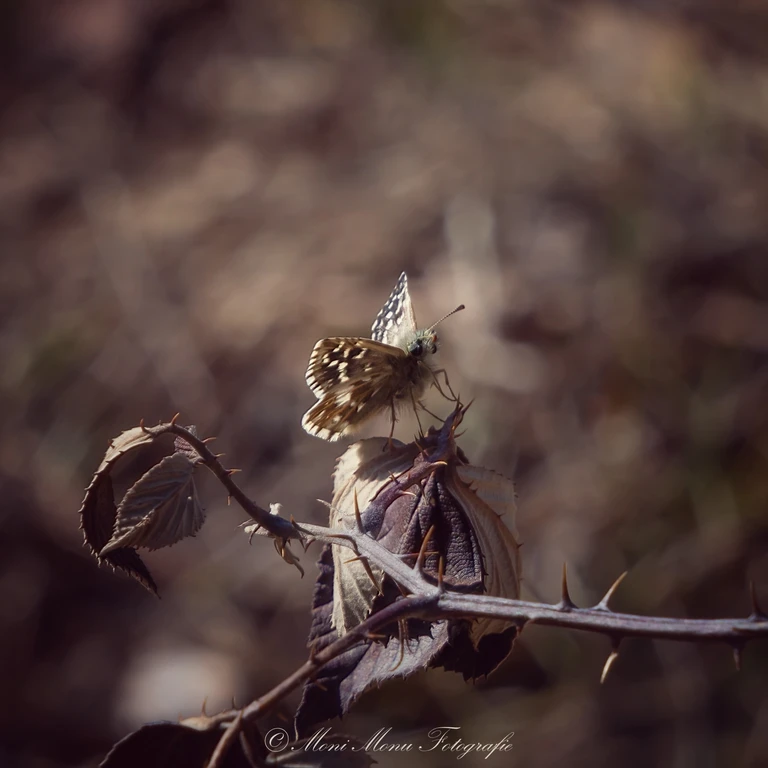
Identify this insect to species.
Pyrgus malvae
